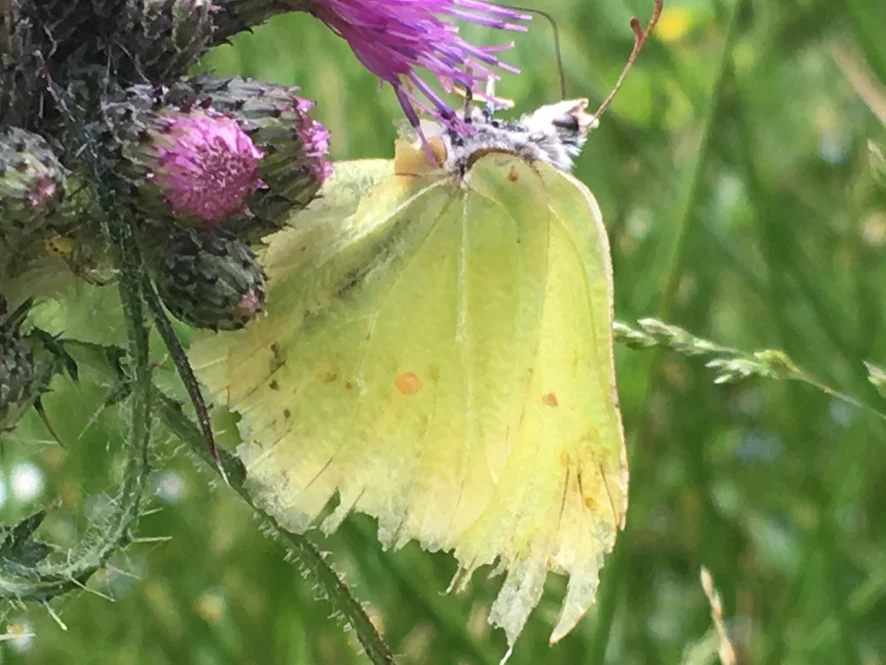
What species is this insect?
Gonepteryx rhamni
